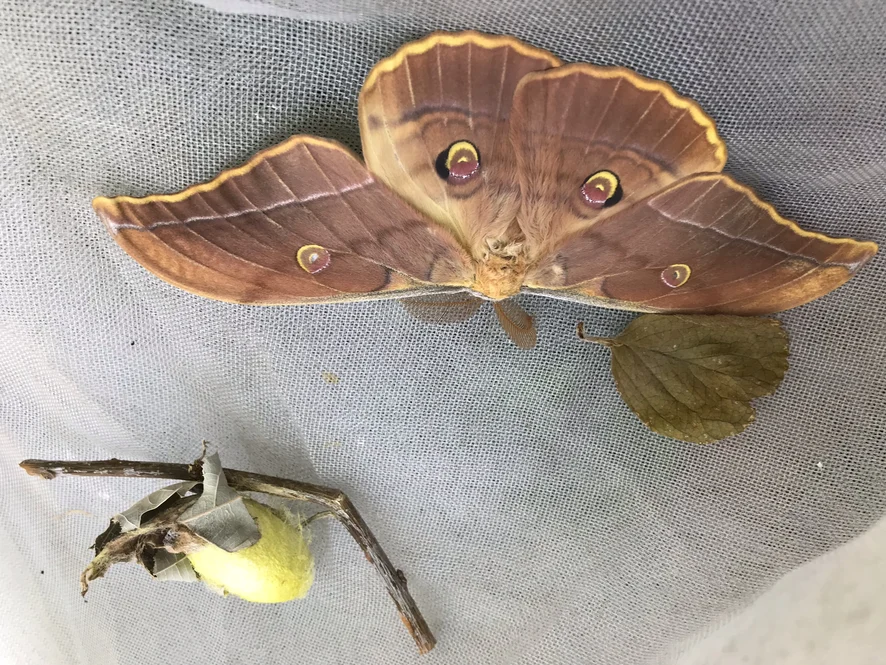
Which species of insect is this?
Antheraea yamamai
